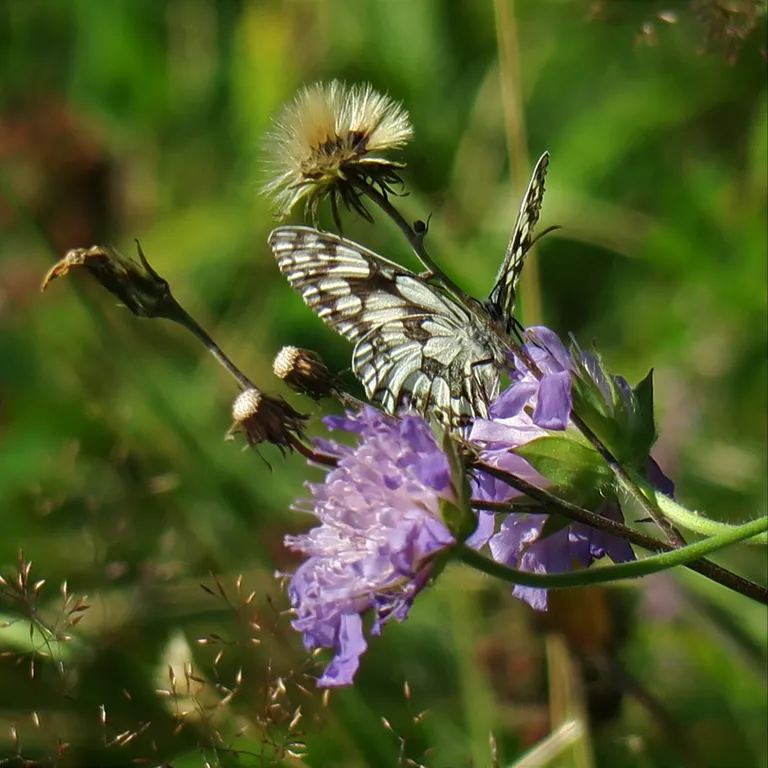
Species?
Melanargia galathea
